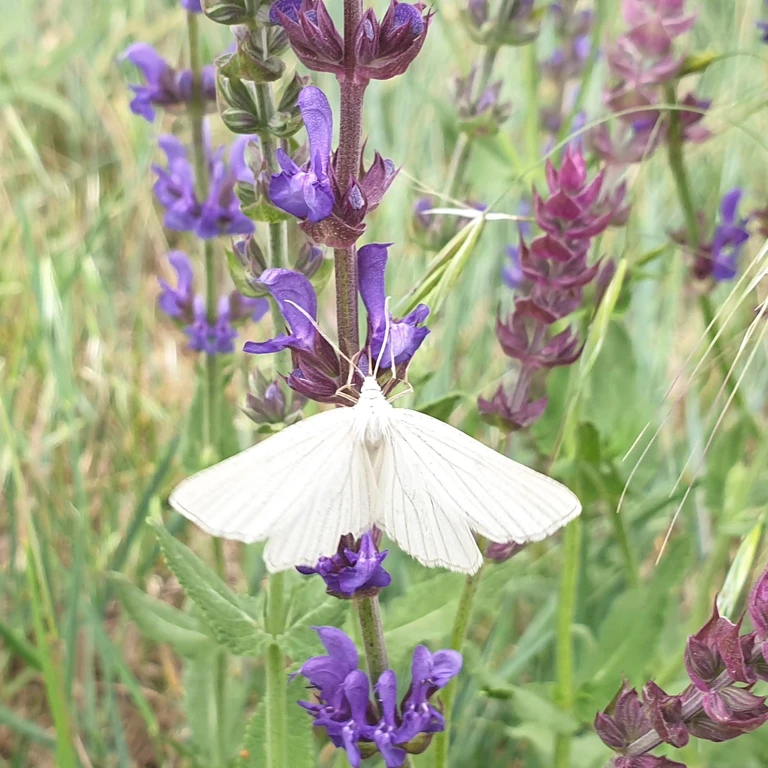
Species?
Siona lineata
